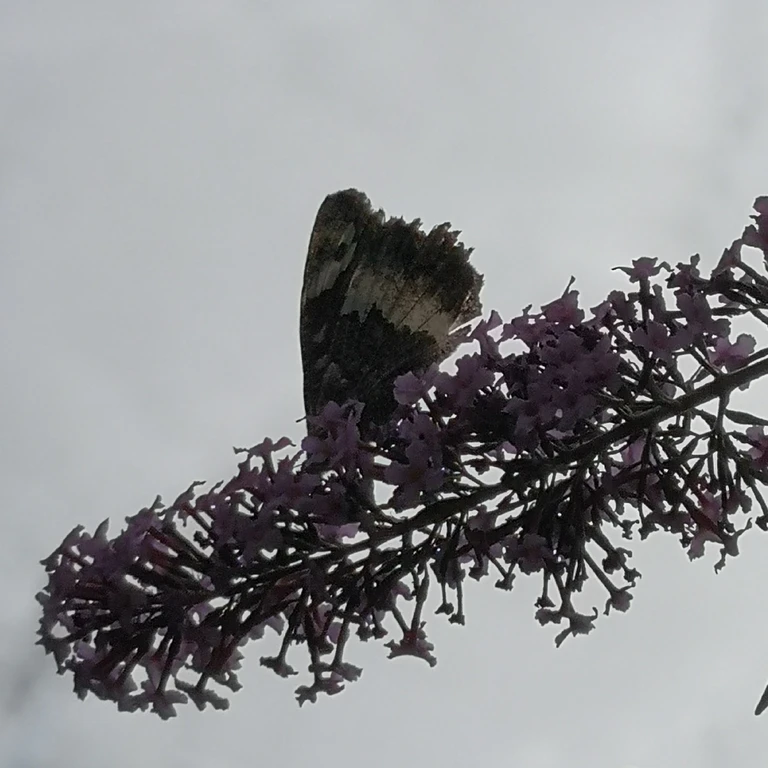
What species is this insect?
Brintesia circe
